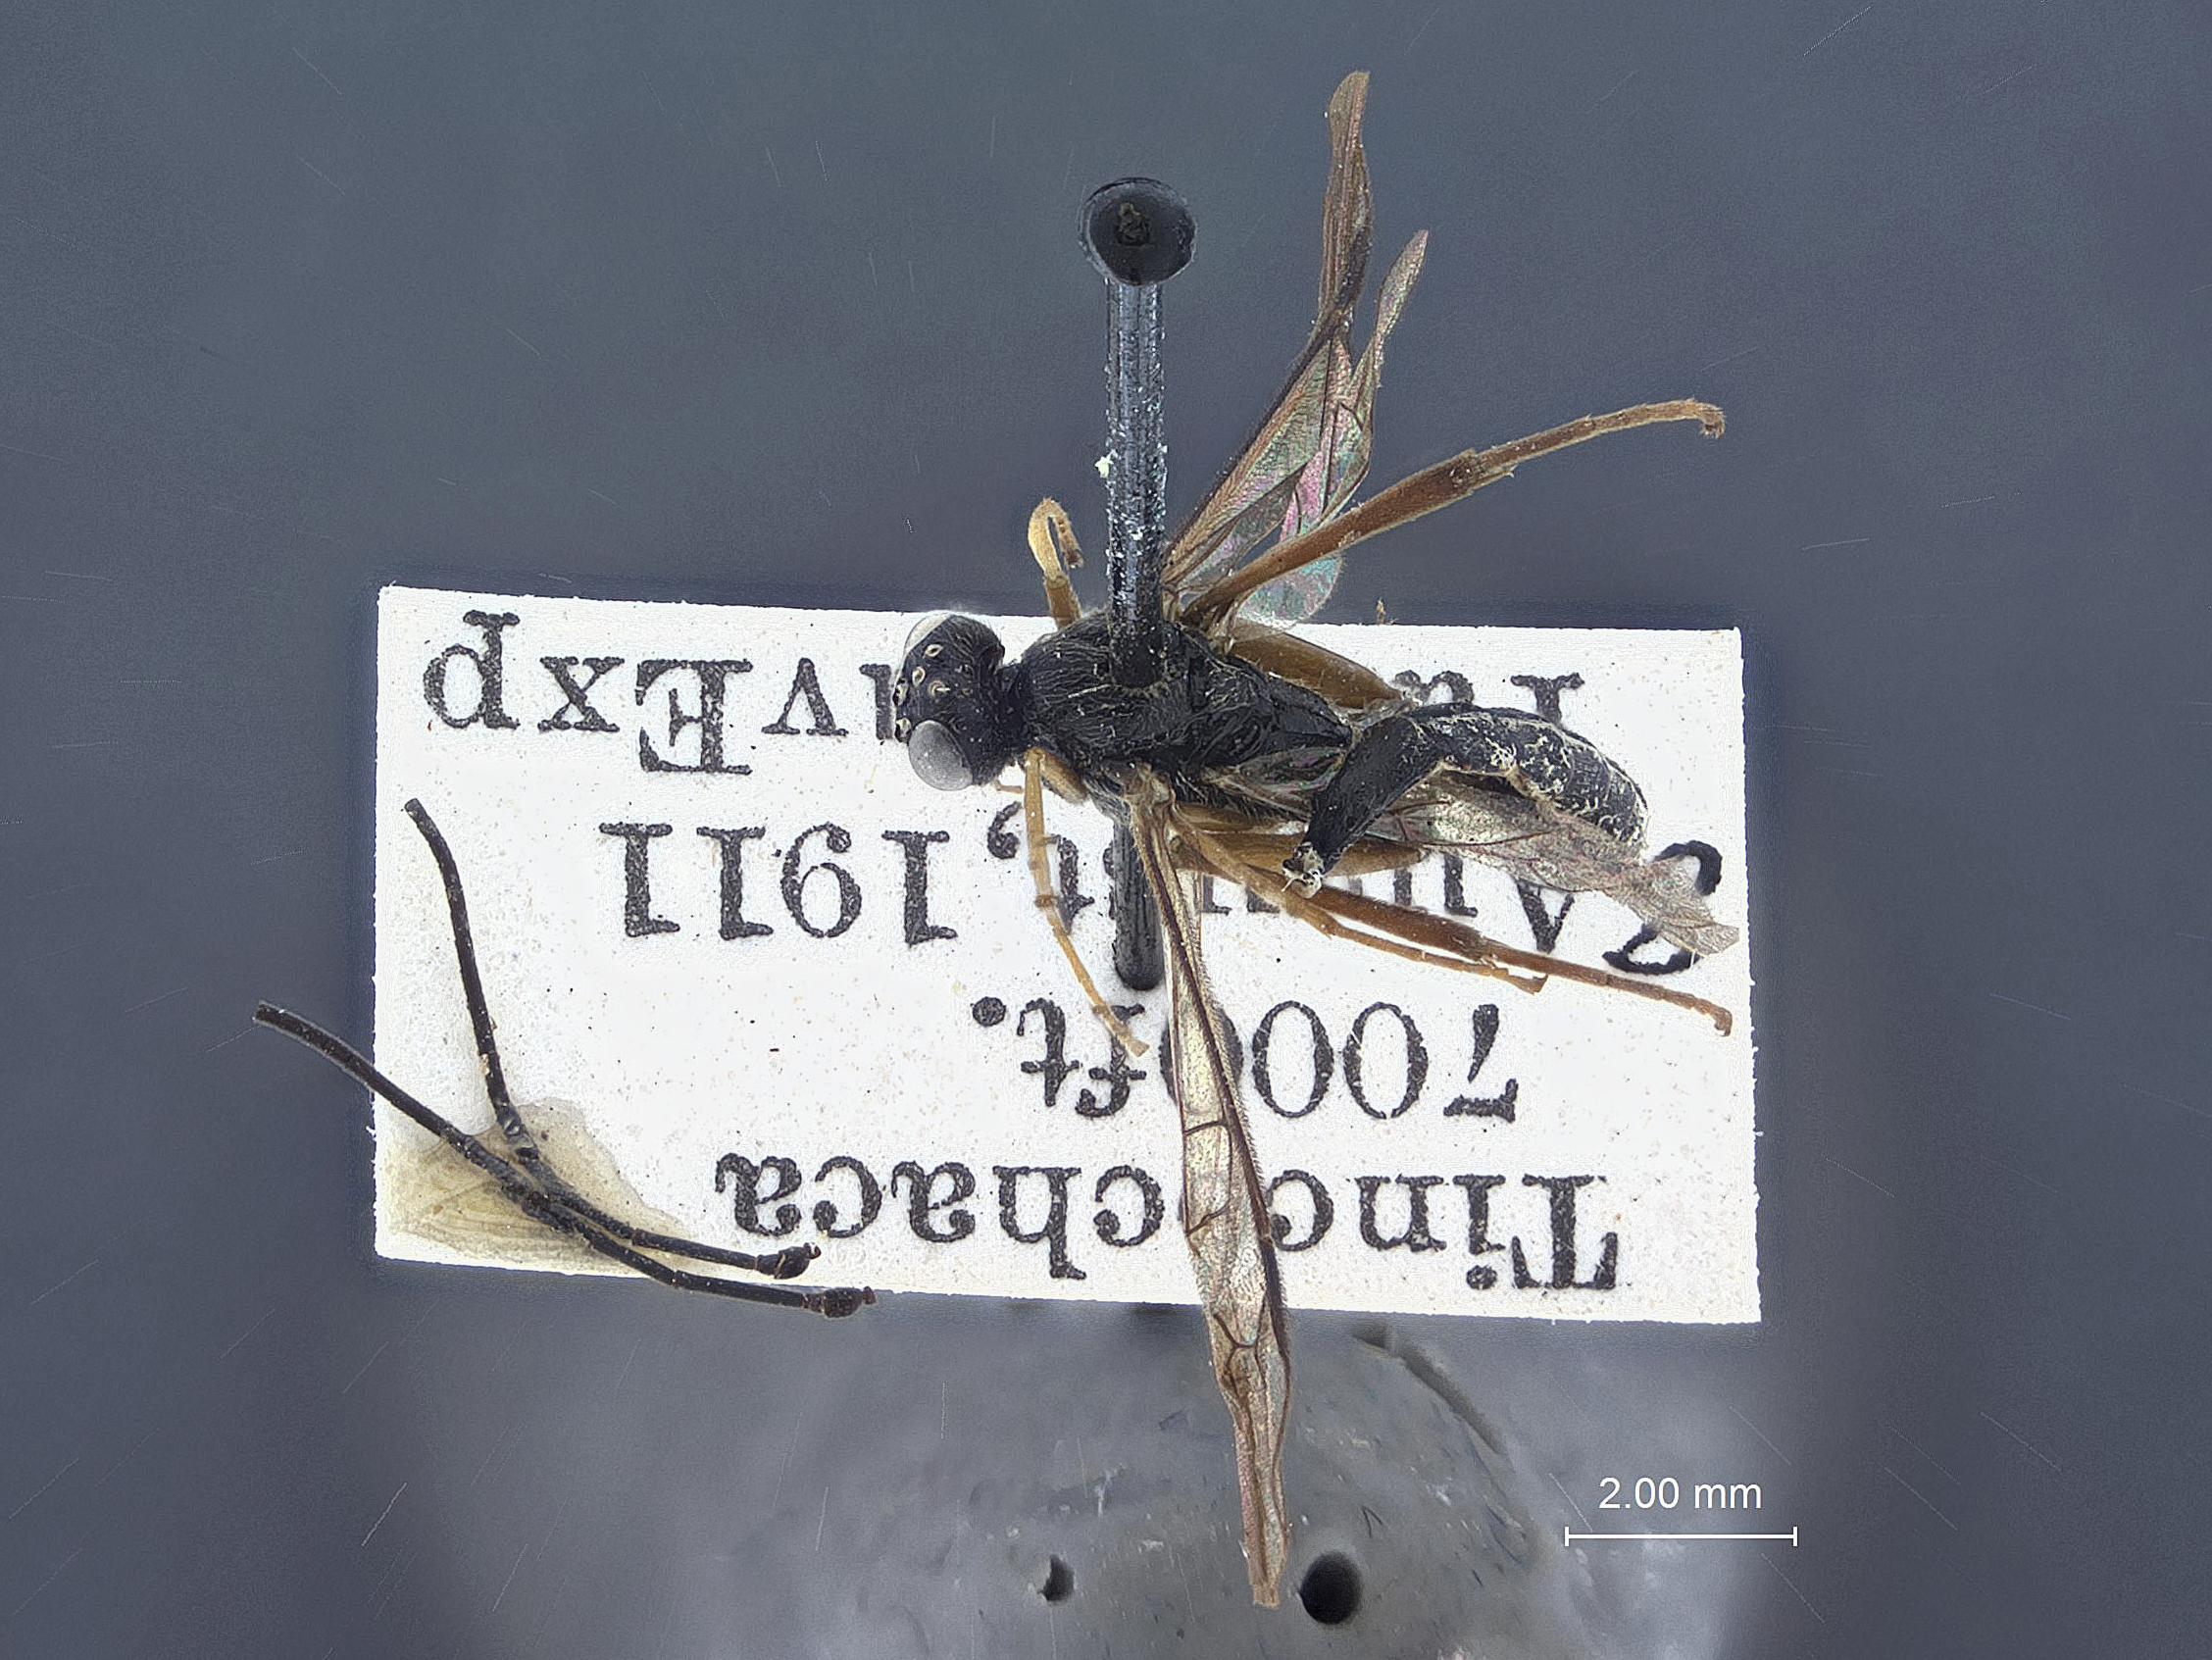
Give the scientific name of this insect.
Cylloceria tinochacae
